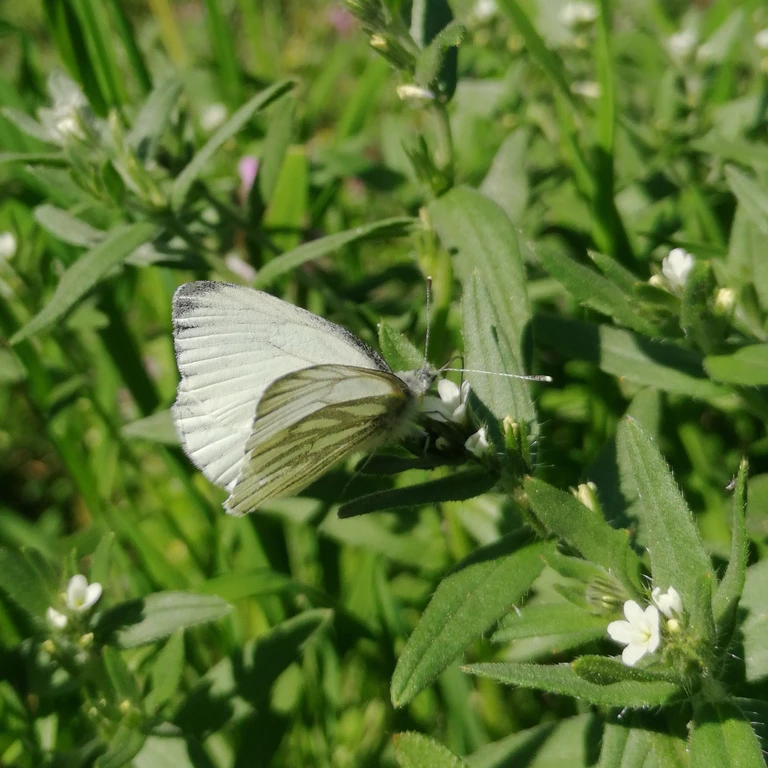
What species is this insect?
Pieris napi
